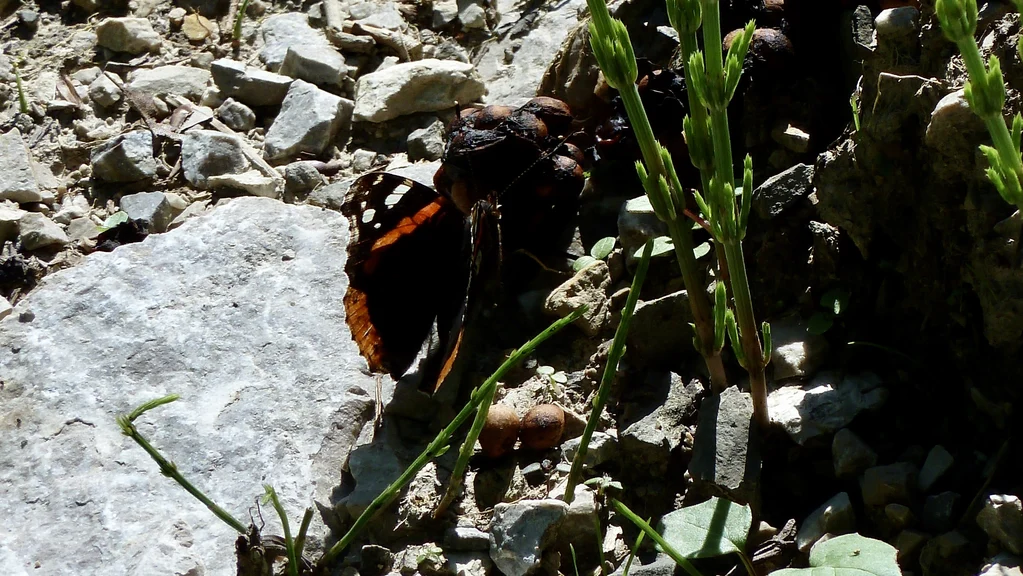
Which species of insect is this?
Vanessa atalanta
